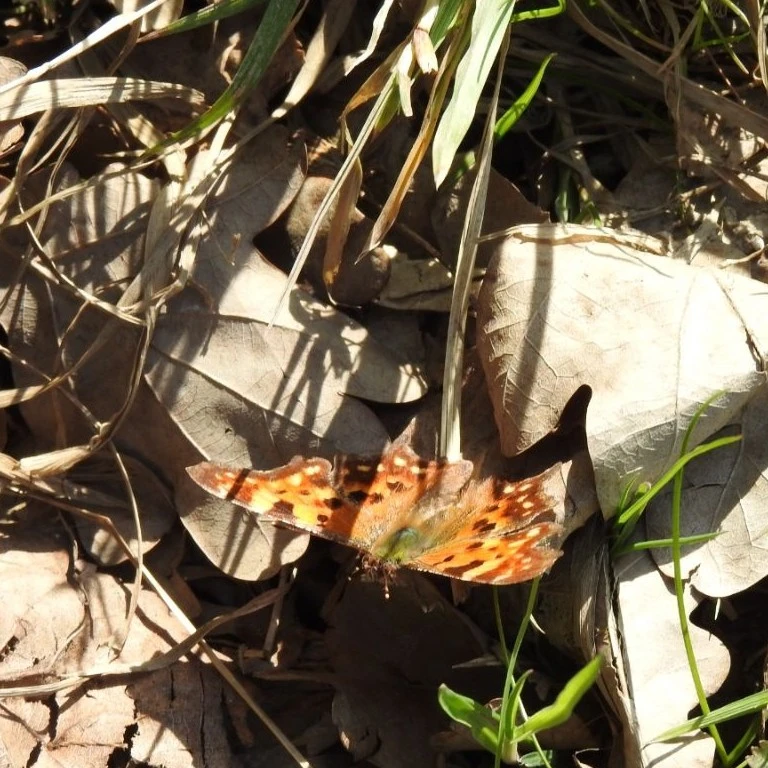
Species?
Polygonia c-album
